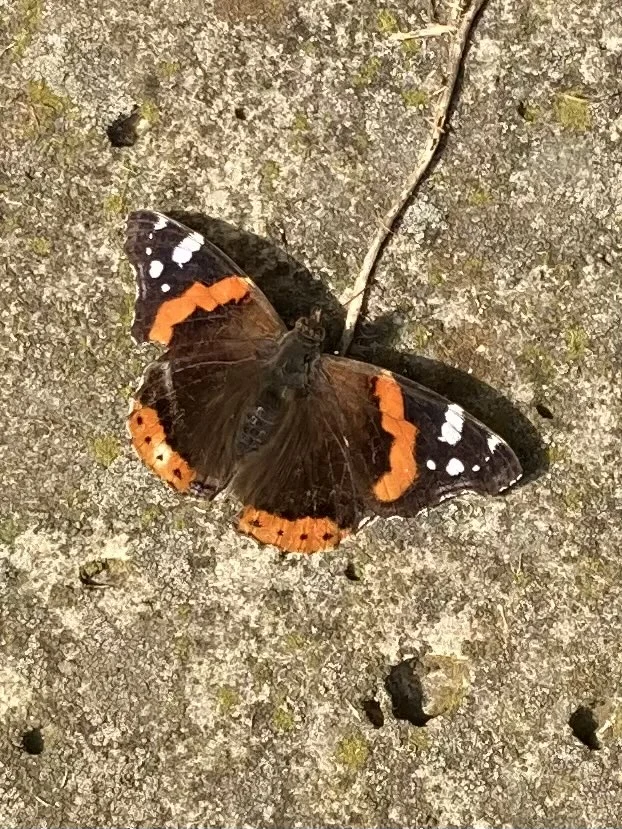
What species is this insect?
Vanessa atalanta
